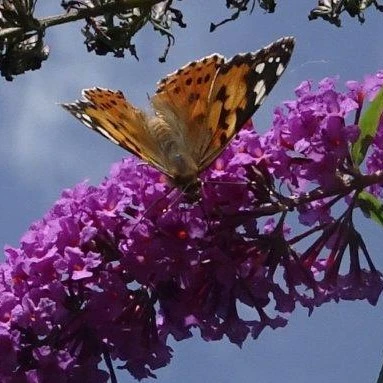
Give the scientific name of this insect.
Vanessa cardui
